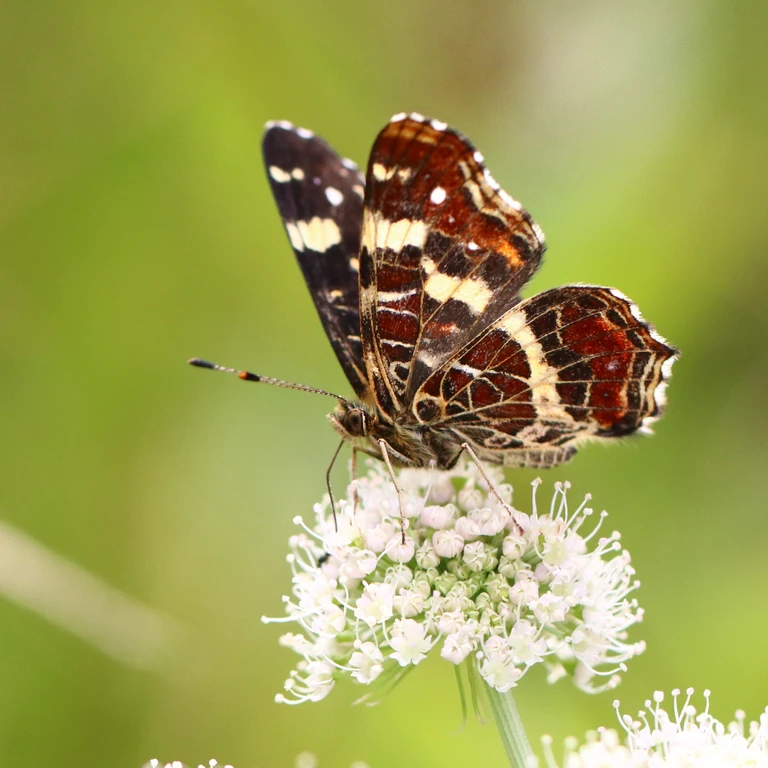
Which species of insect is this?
Araschnia levana
